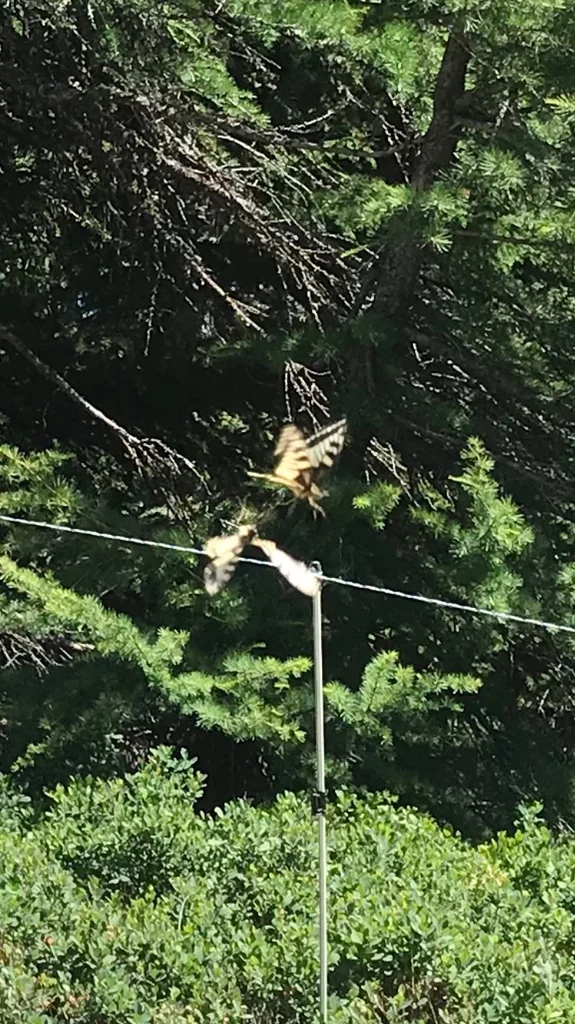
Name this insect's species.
Papilio machaon
